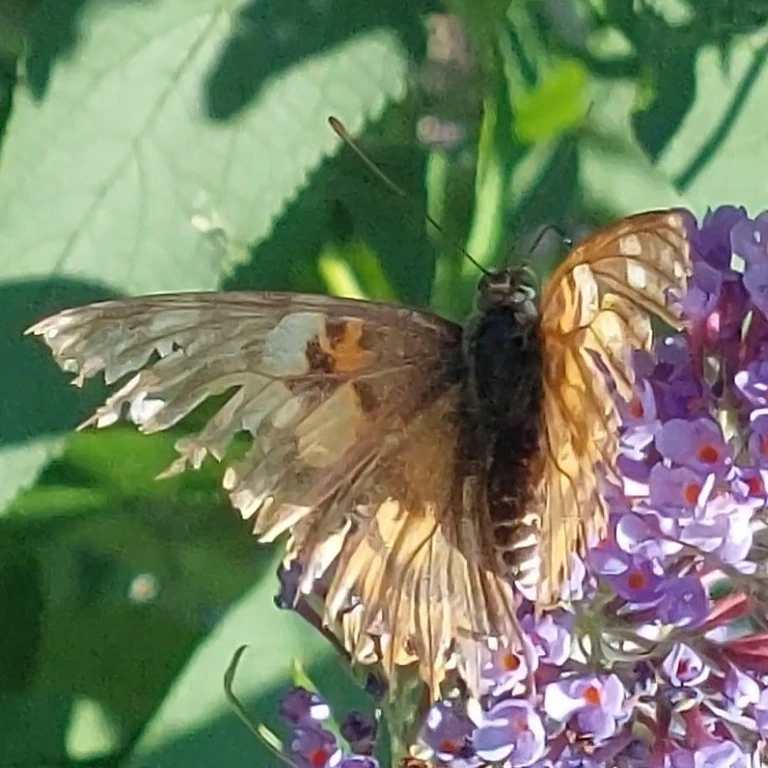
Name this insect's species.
Vanessa cardui
